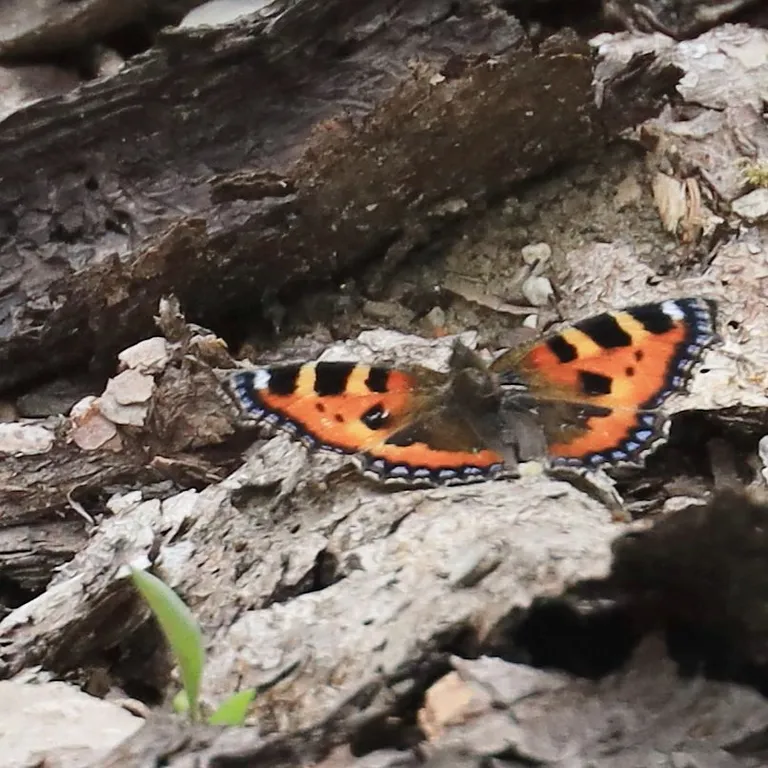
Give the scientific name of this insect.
Aglais urticae
